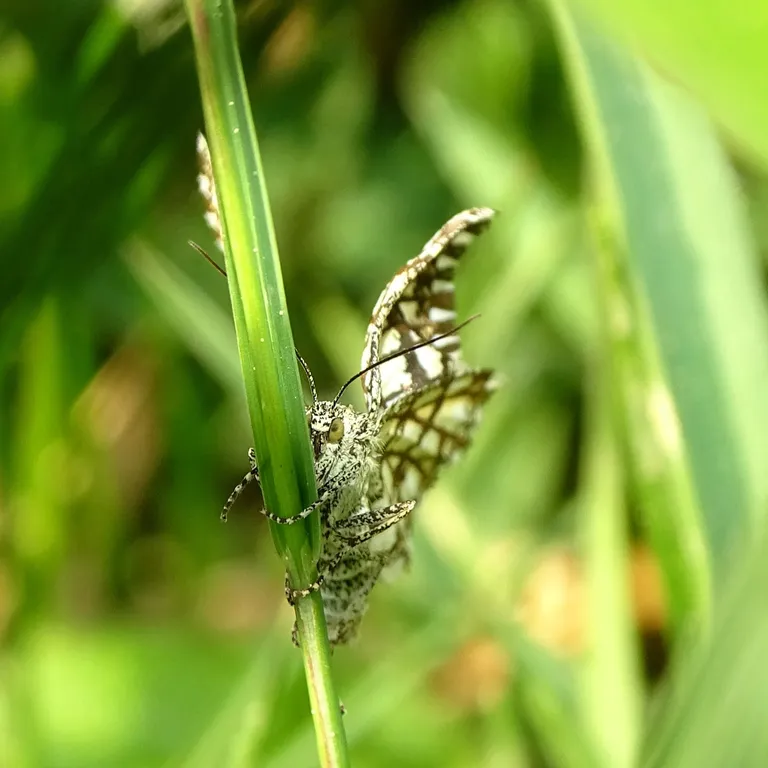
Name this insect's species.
Chiasmia clathrata
